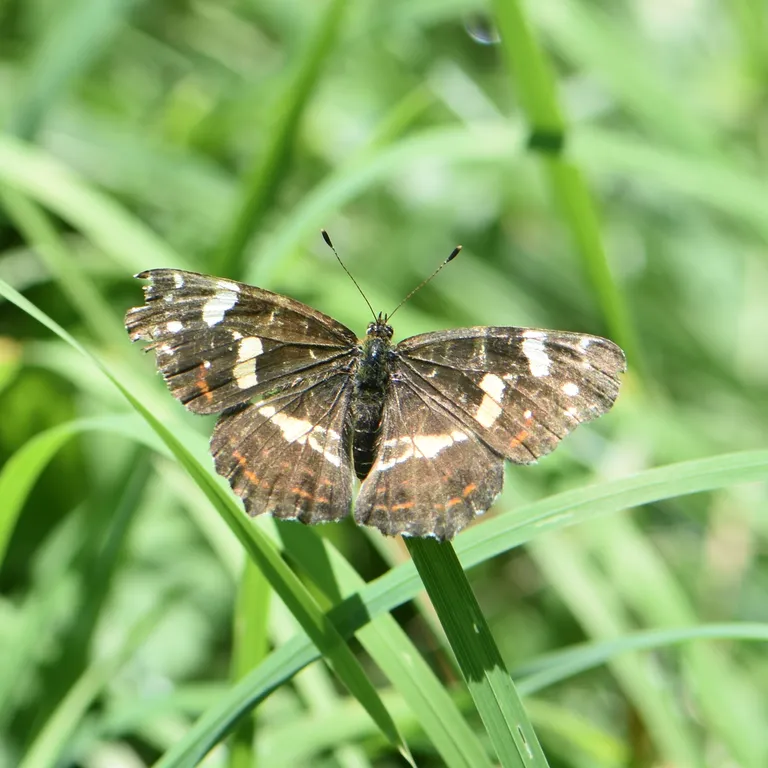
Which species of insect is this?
Araschnia levana
